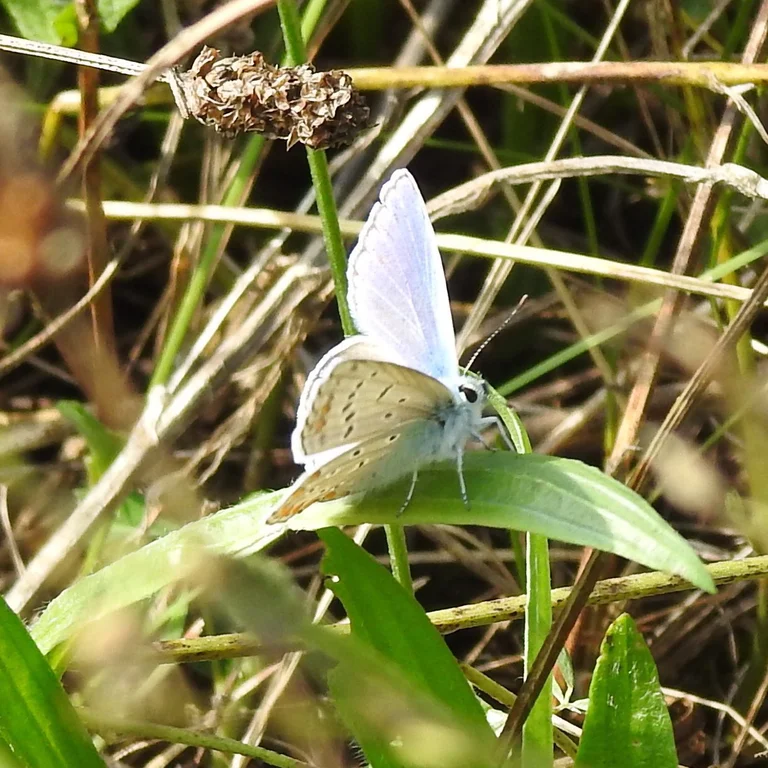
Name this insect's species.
Polyommatus icarus
